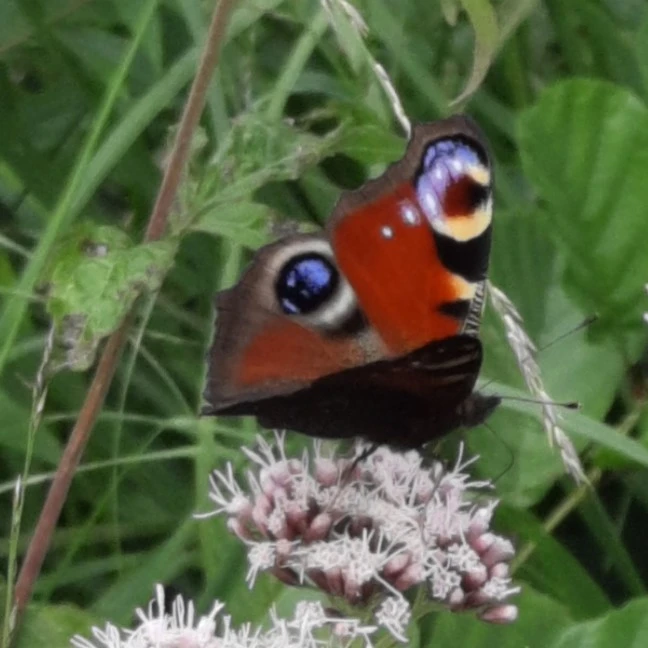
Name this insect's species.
Aglais io
